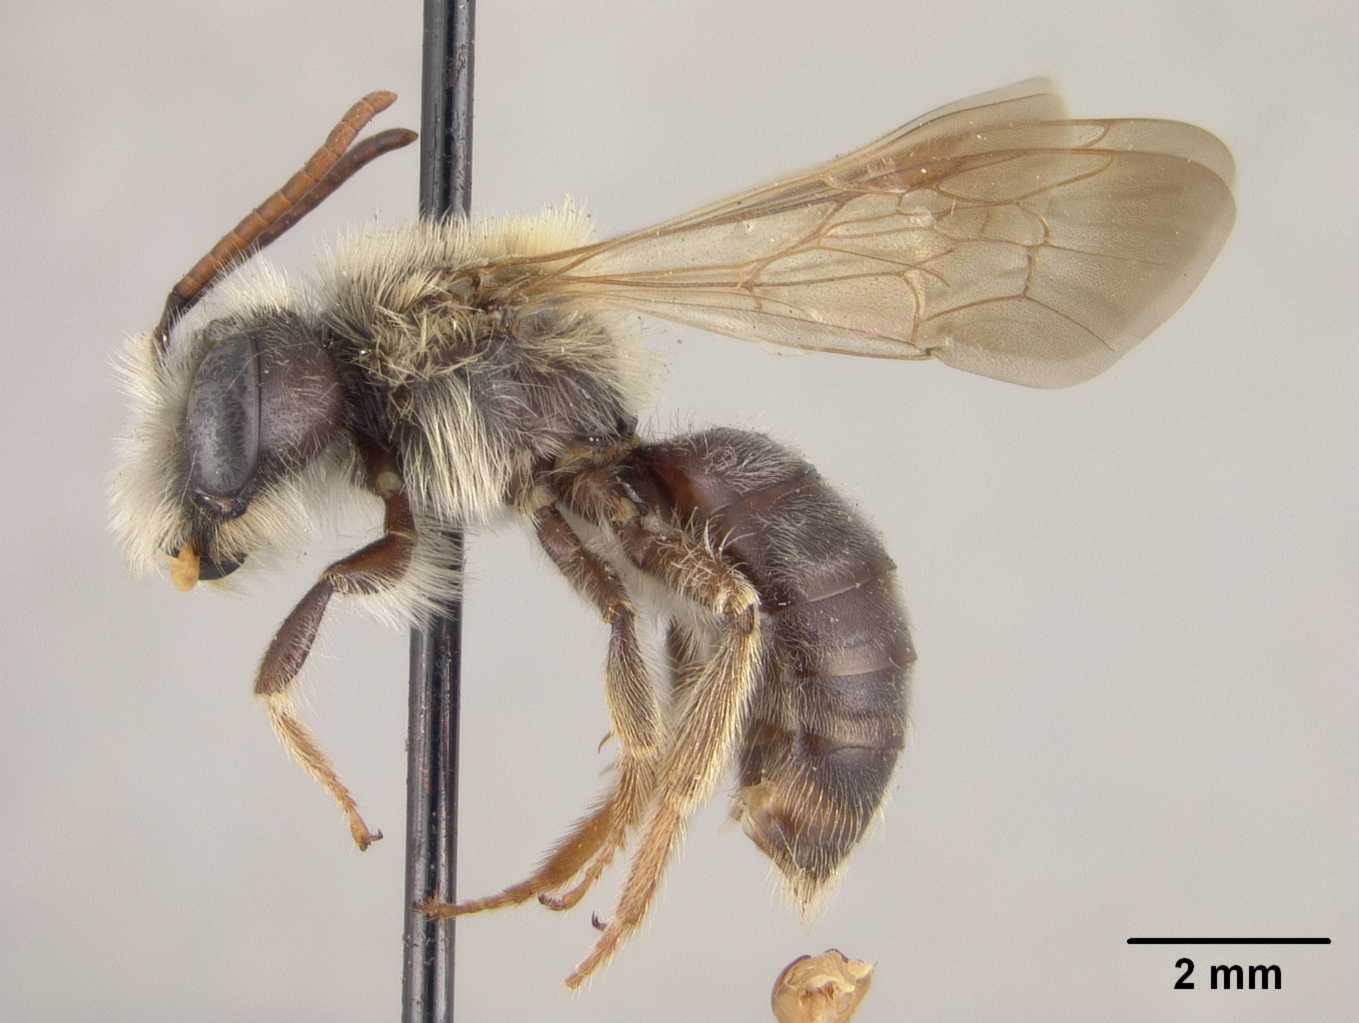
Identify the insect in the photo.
Andrena acra
